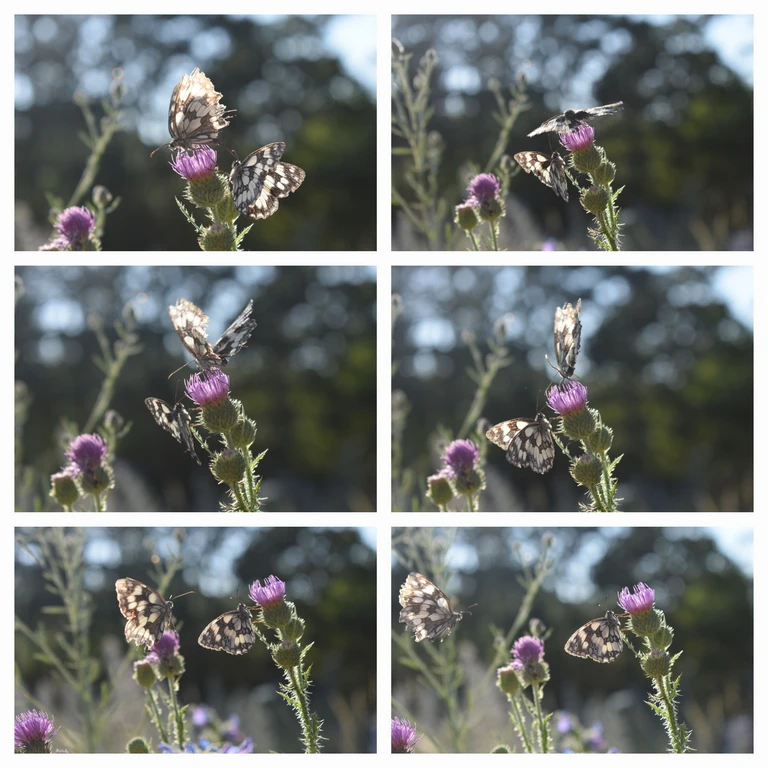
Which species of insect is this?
Melanargia galathea
